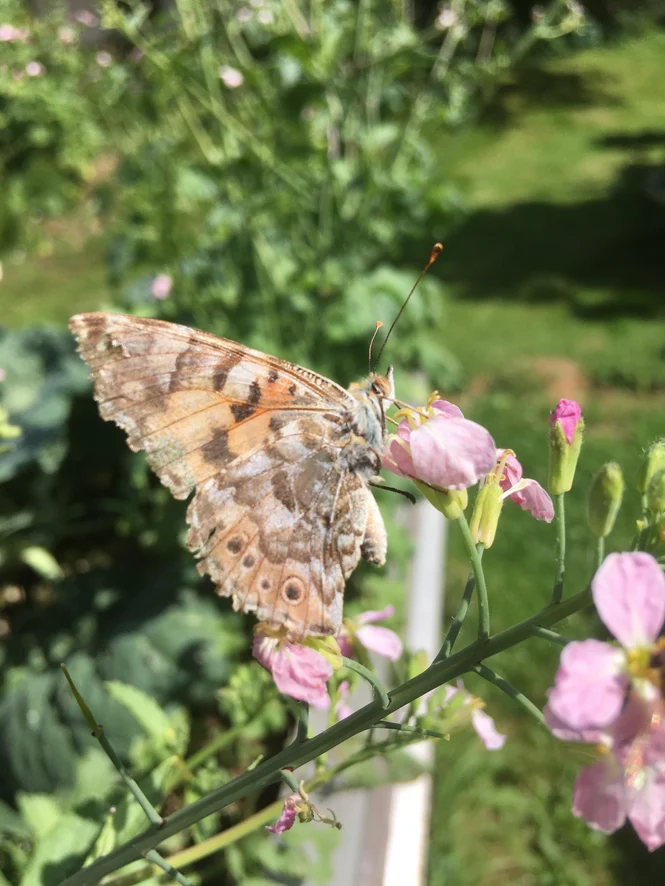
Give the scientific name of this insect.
Vanessa cardui
